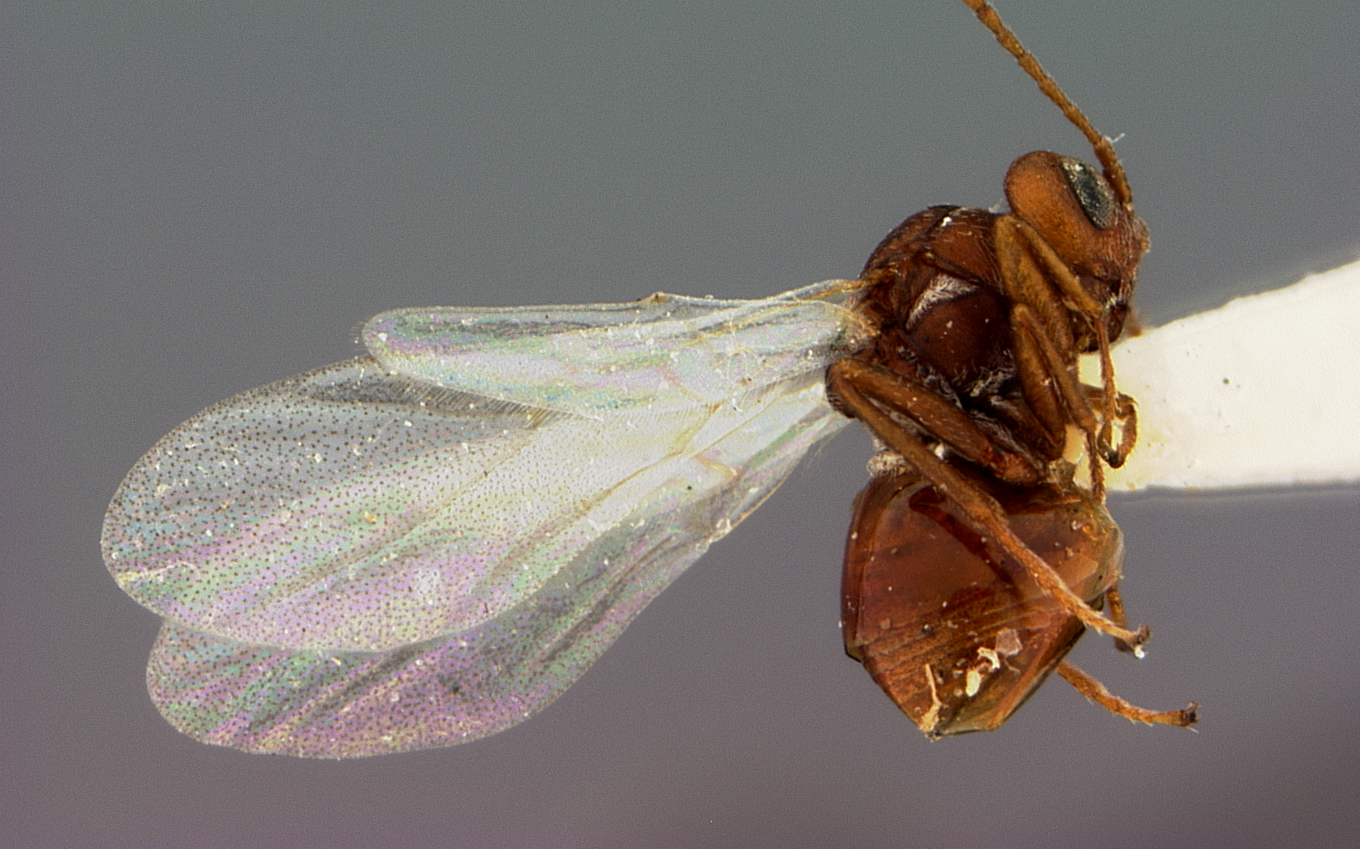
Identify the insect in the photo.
Eumayria herberti
